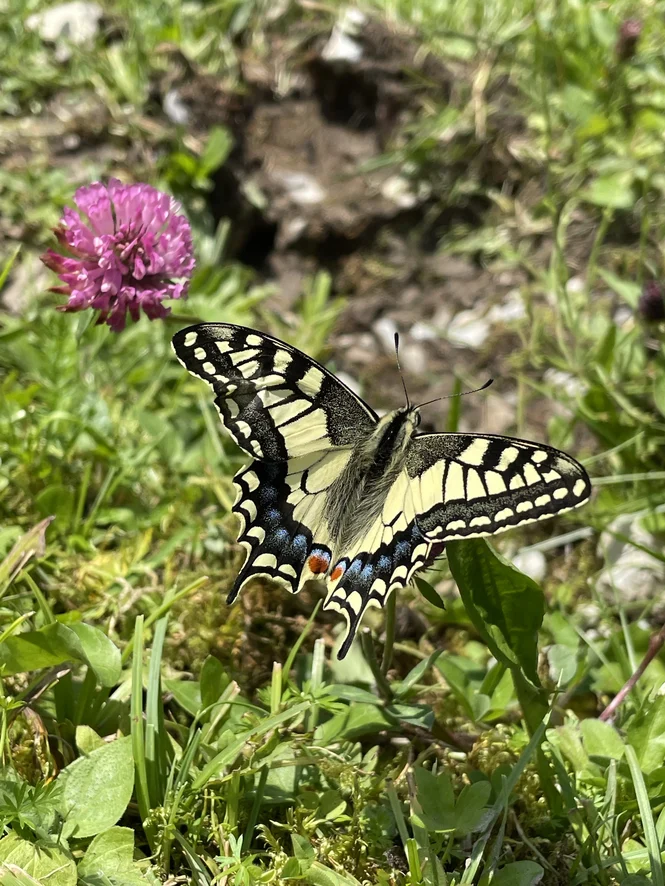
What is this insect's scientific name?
Papilio machaon
